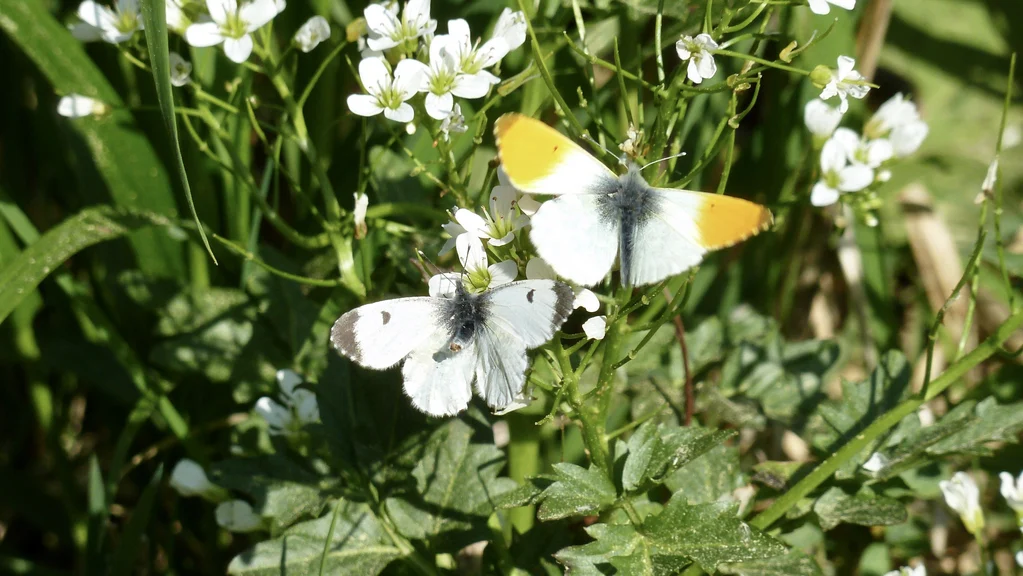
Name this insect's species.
Anthocharis cardamines
